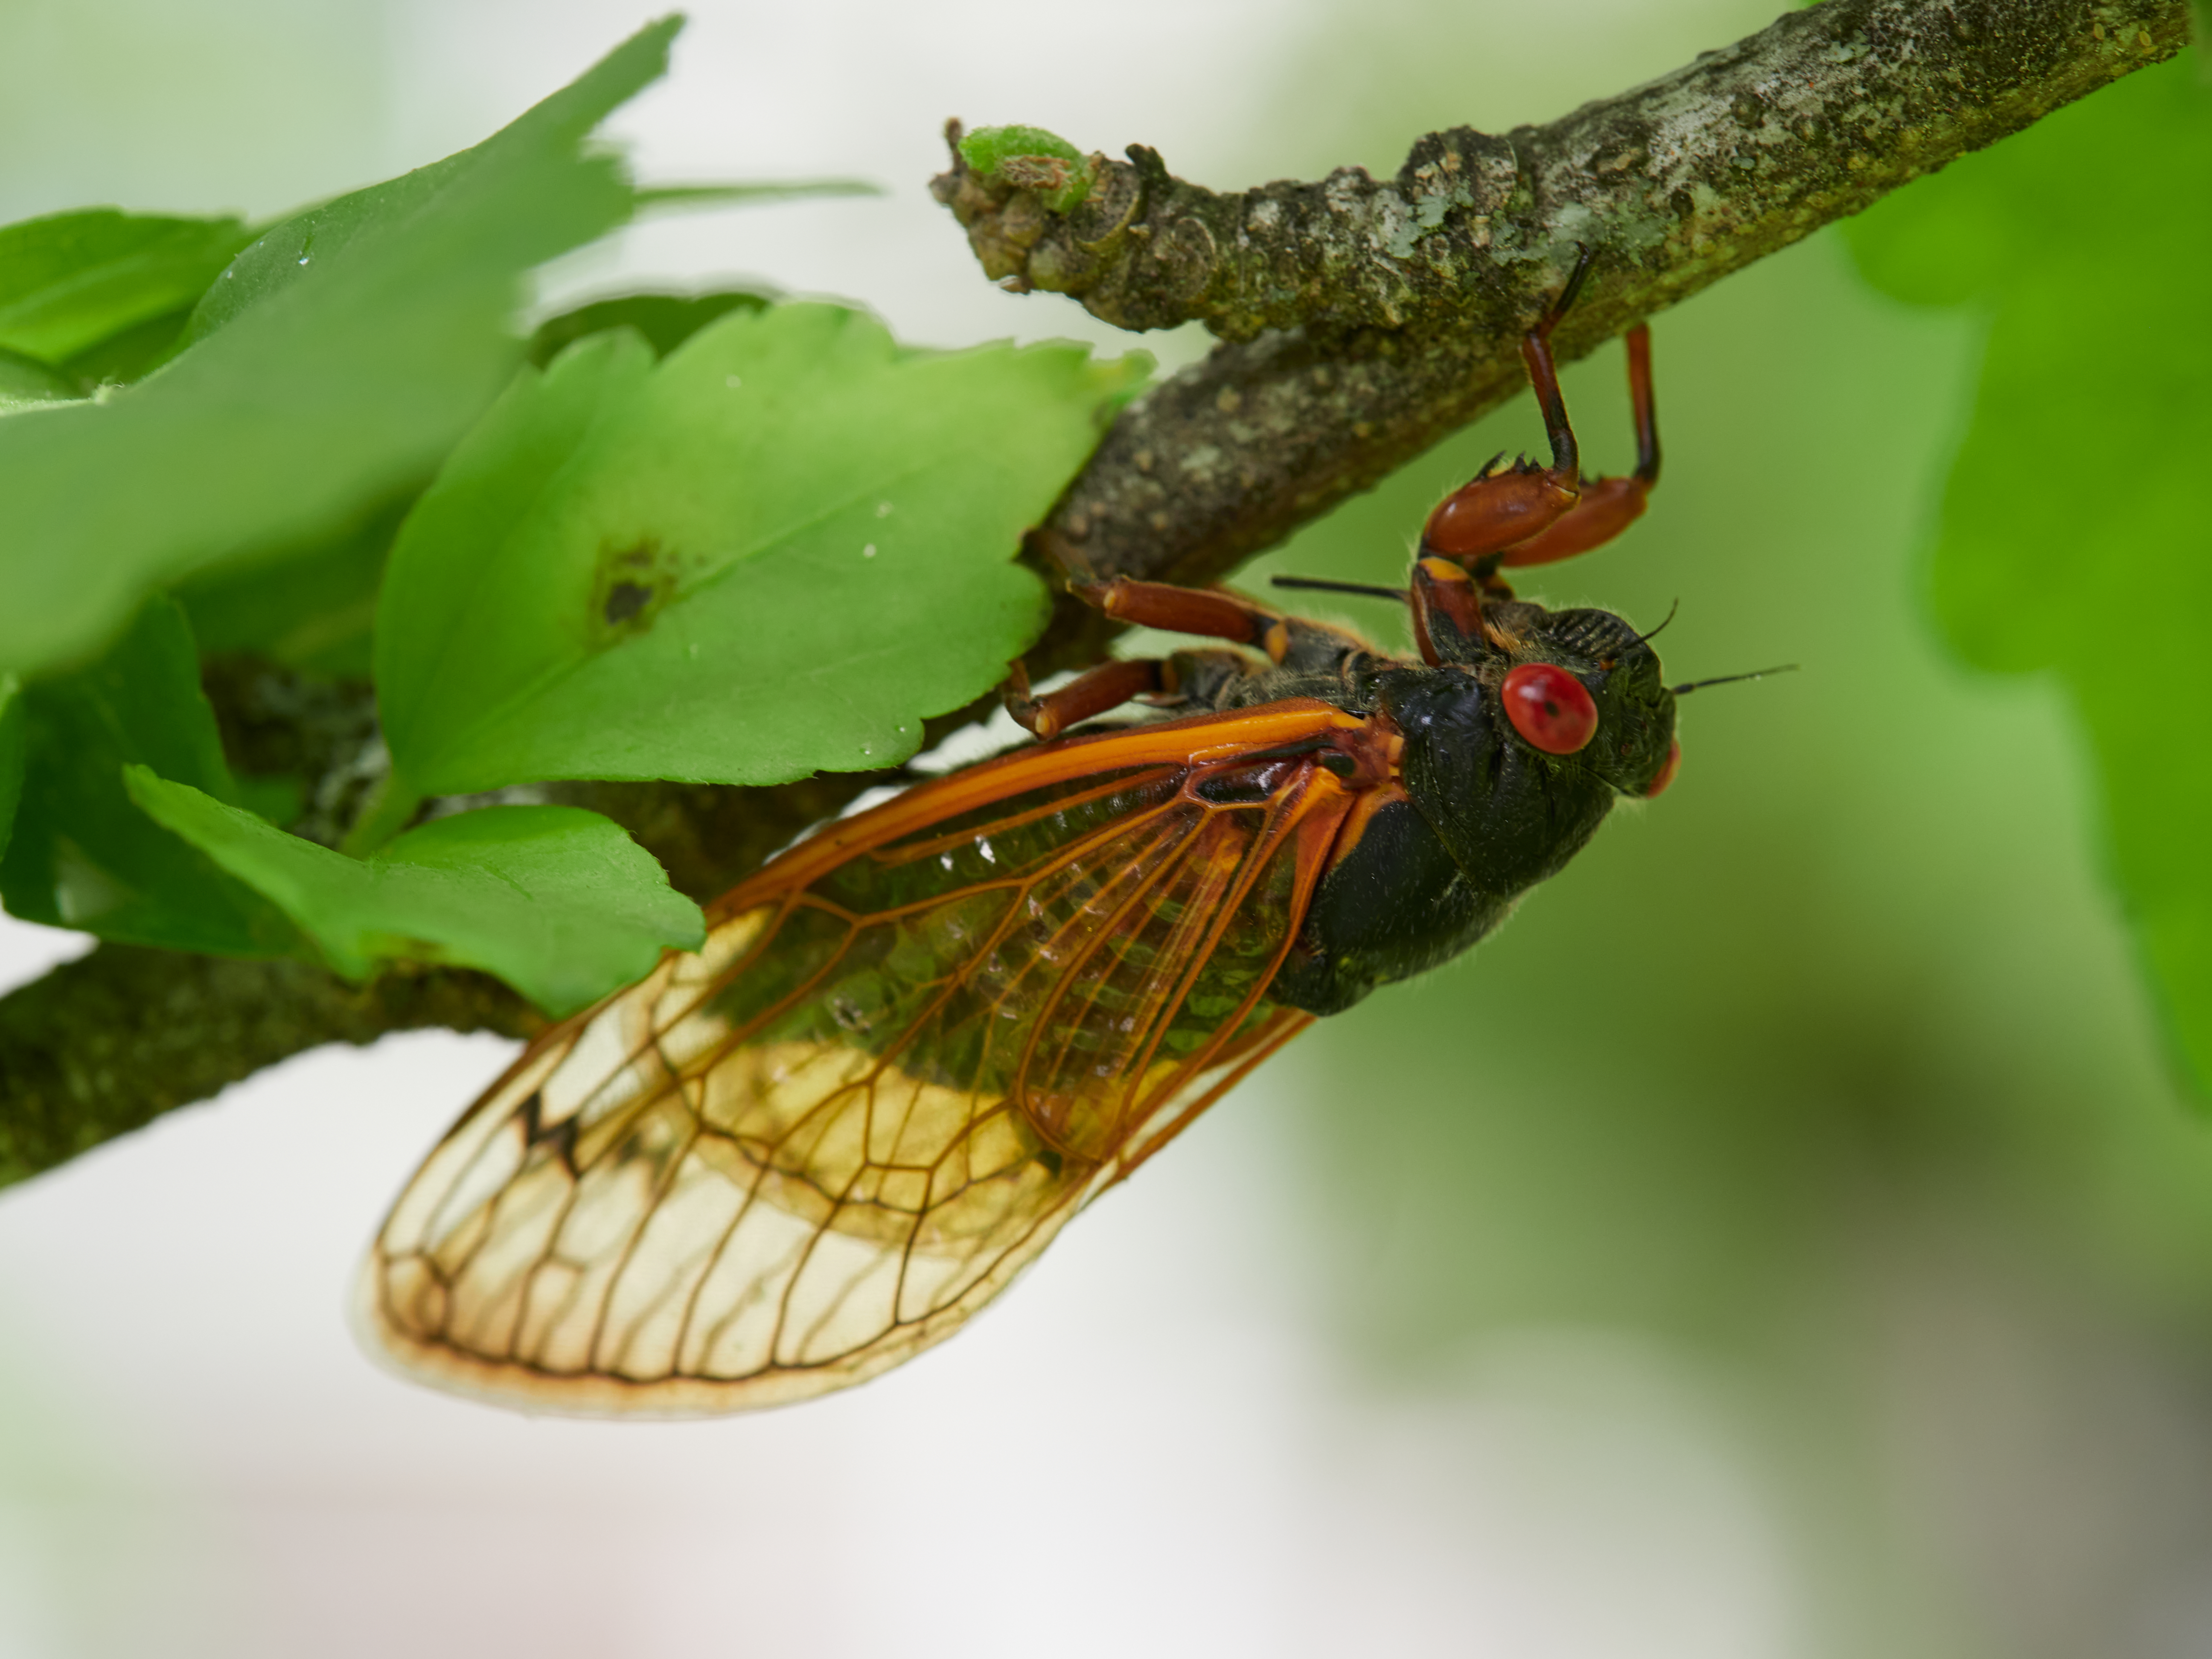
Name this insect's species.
Magicicada cassinii
